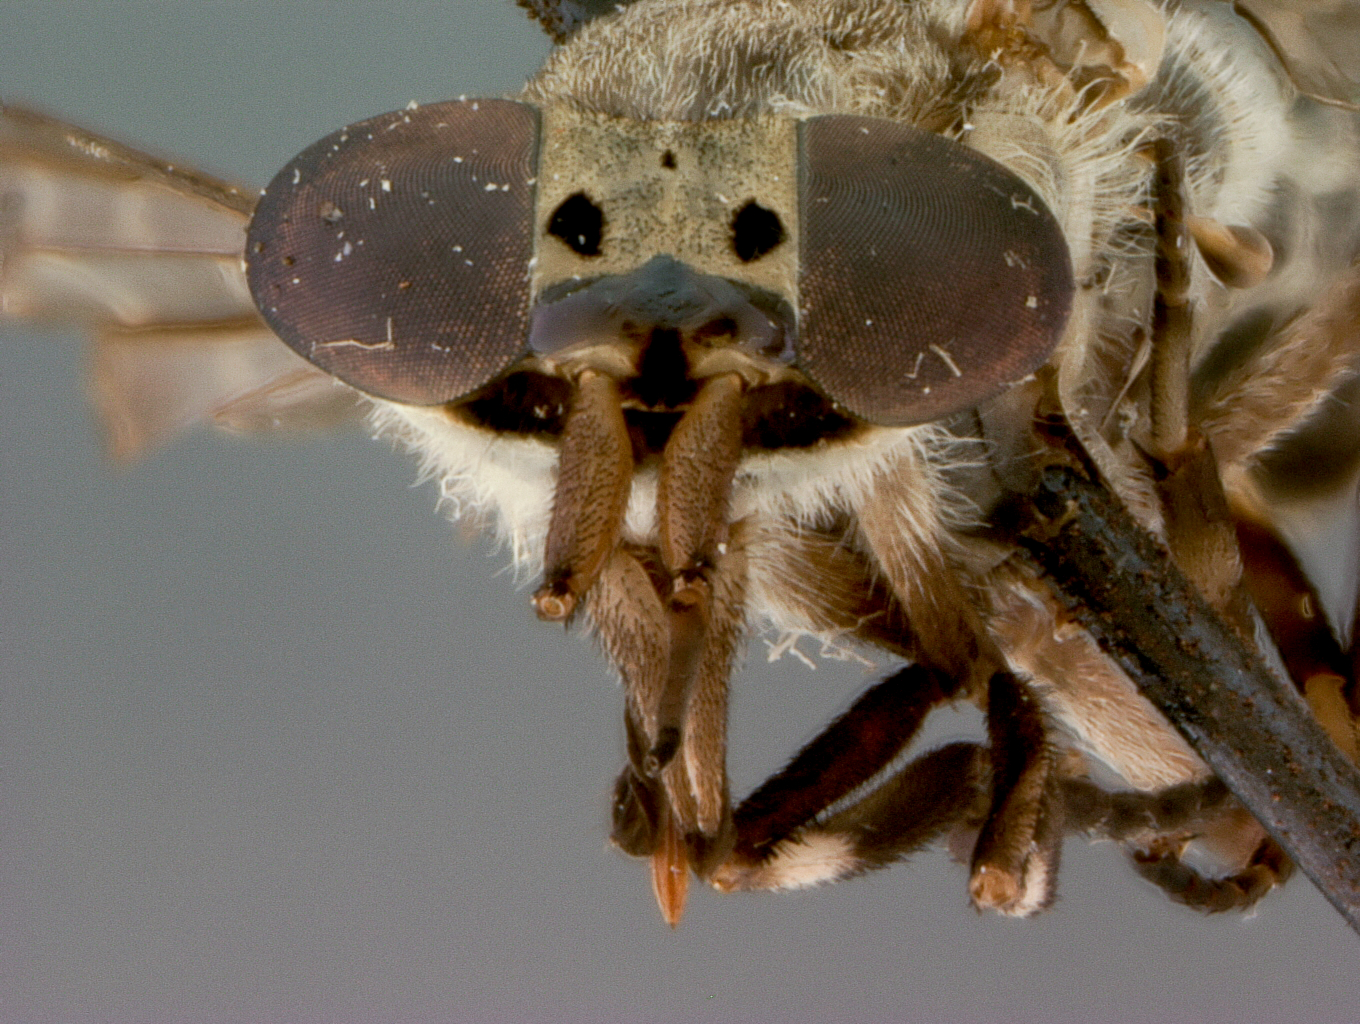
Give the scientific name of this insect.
Chrysozona lineola
